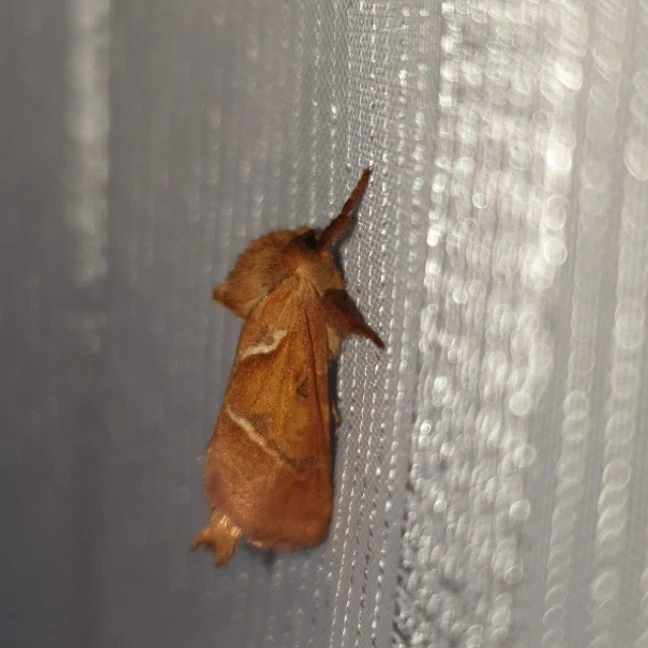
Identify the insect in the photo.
Triodia sylvina
